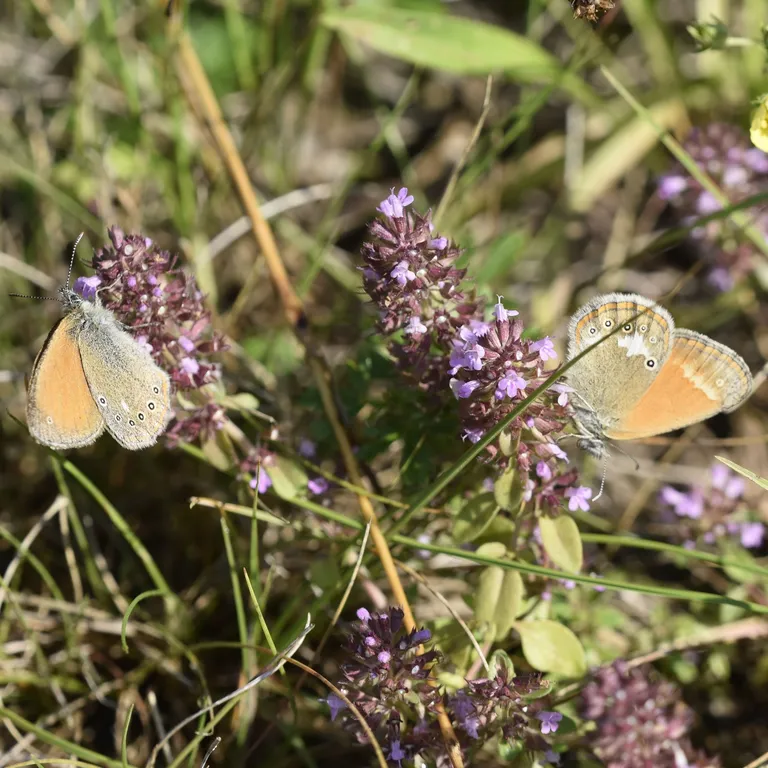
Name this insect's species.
Coenonympha glycerion (also Coenonympha iphis)
